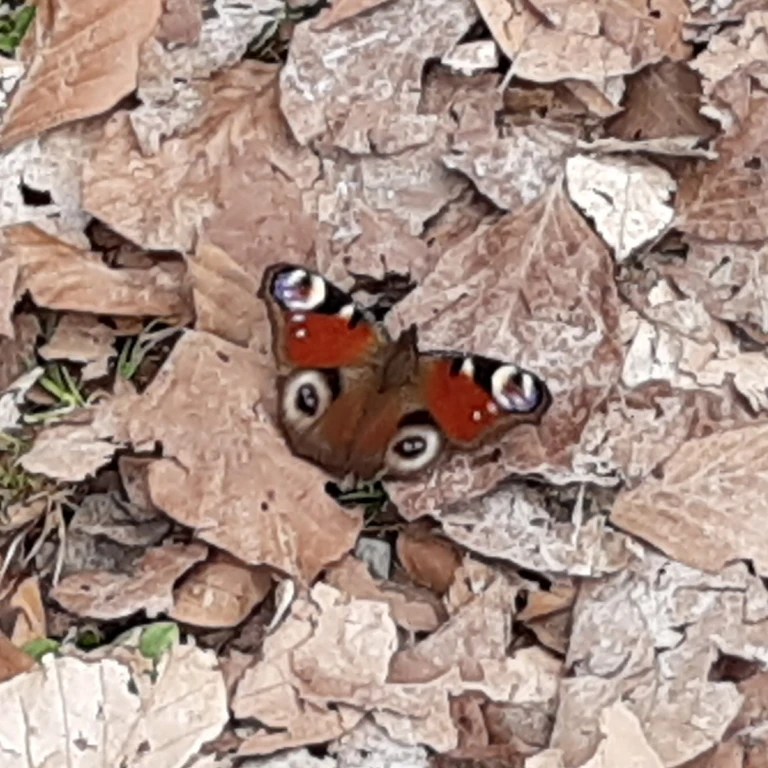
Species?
Aglais io
